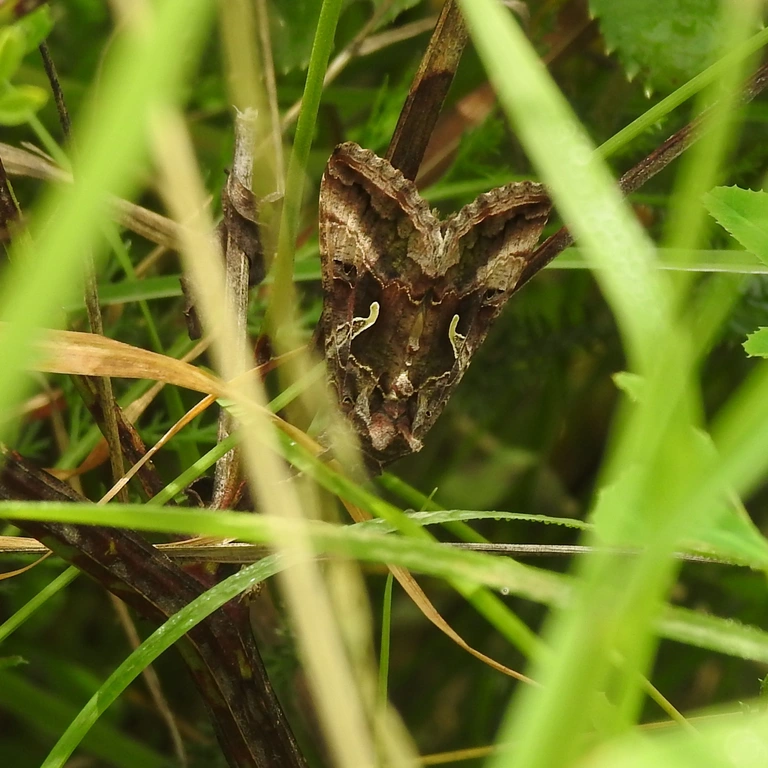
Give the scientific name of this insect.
Autographa gamma
